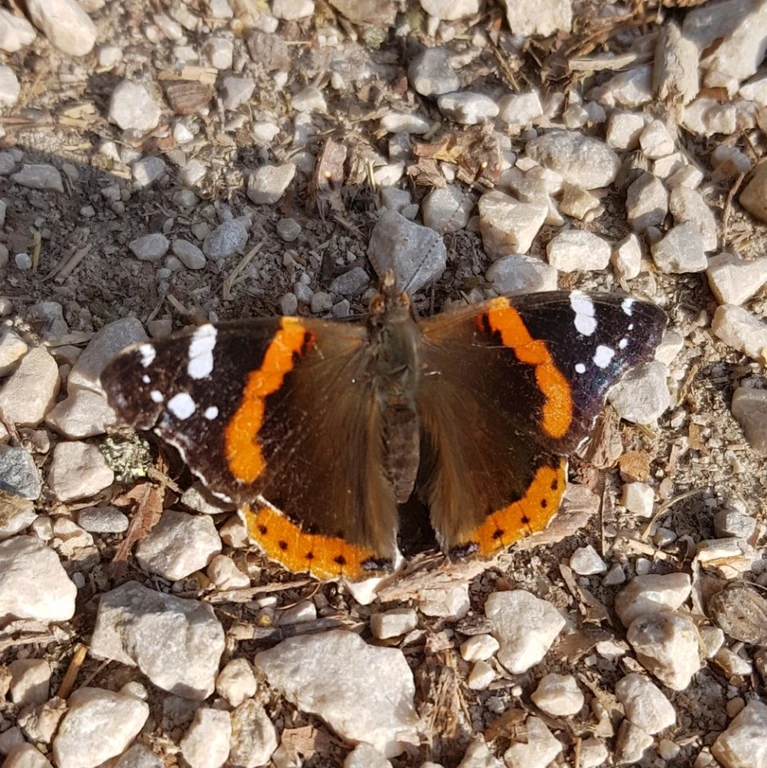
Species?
Vanessa atalanta
